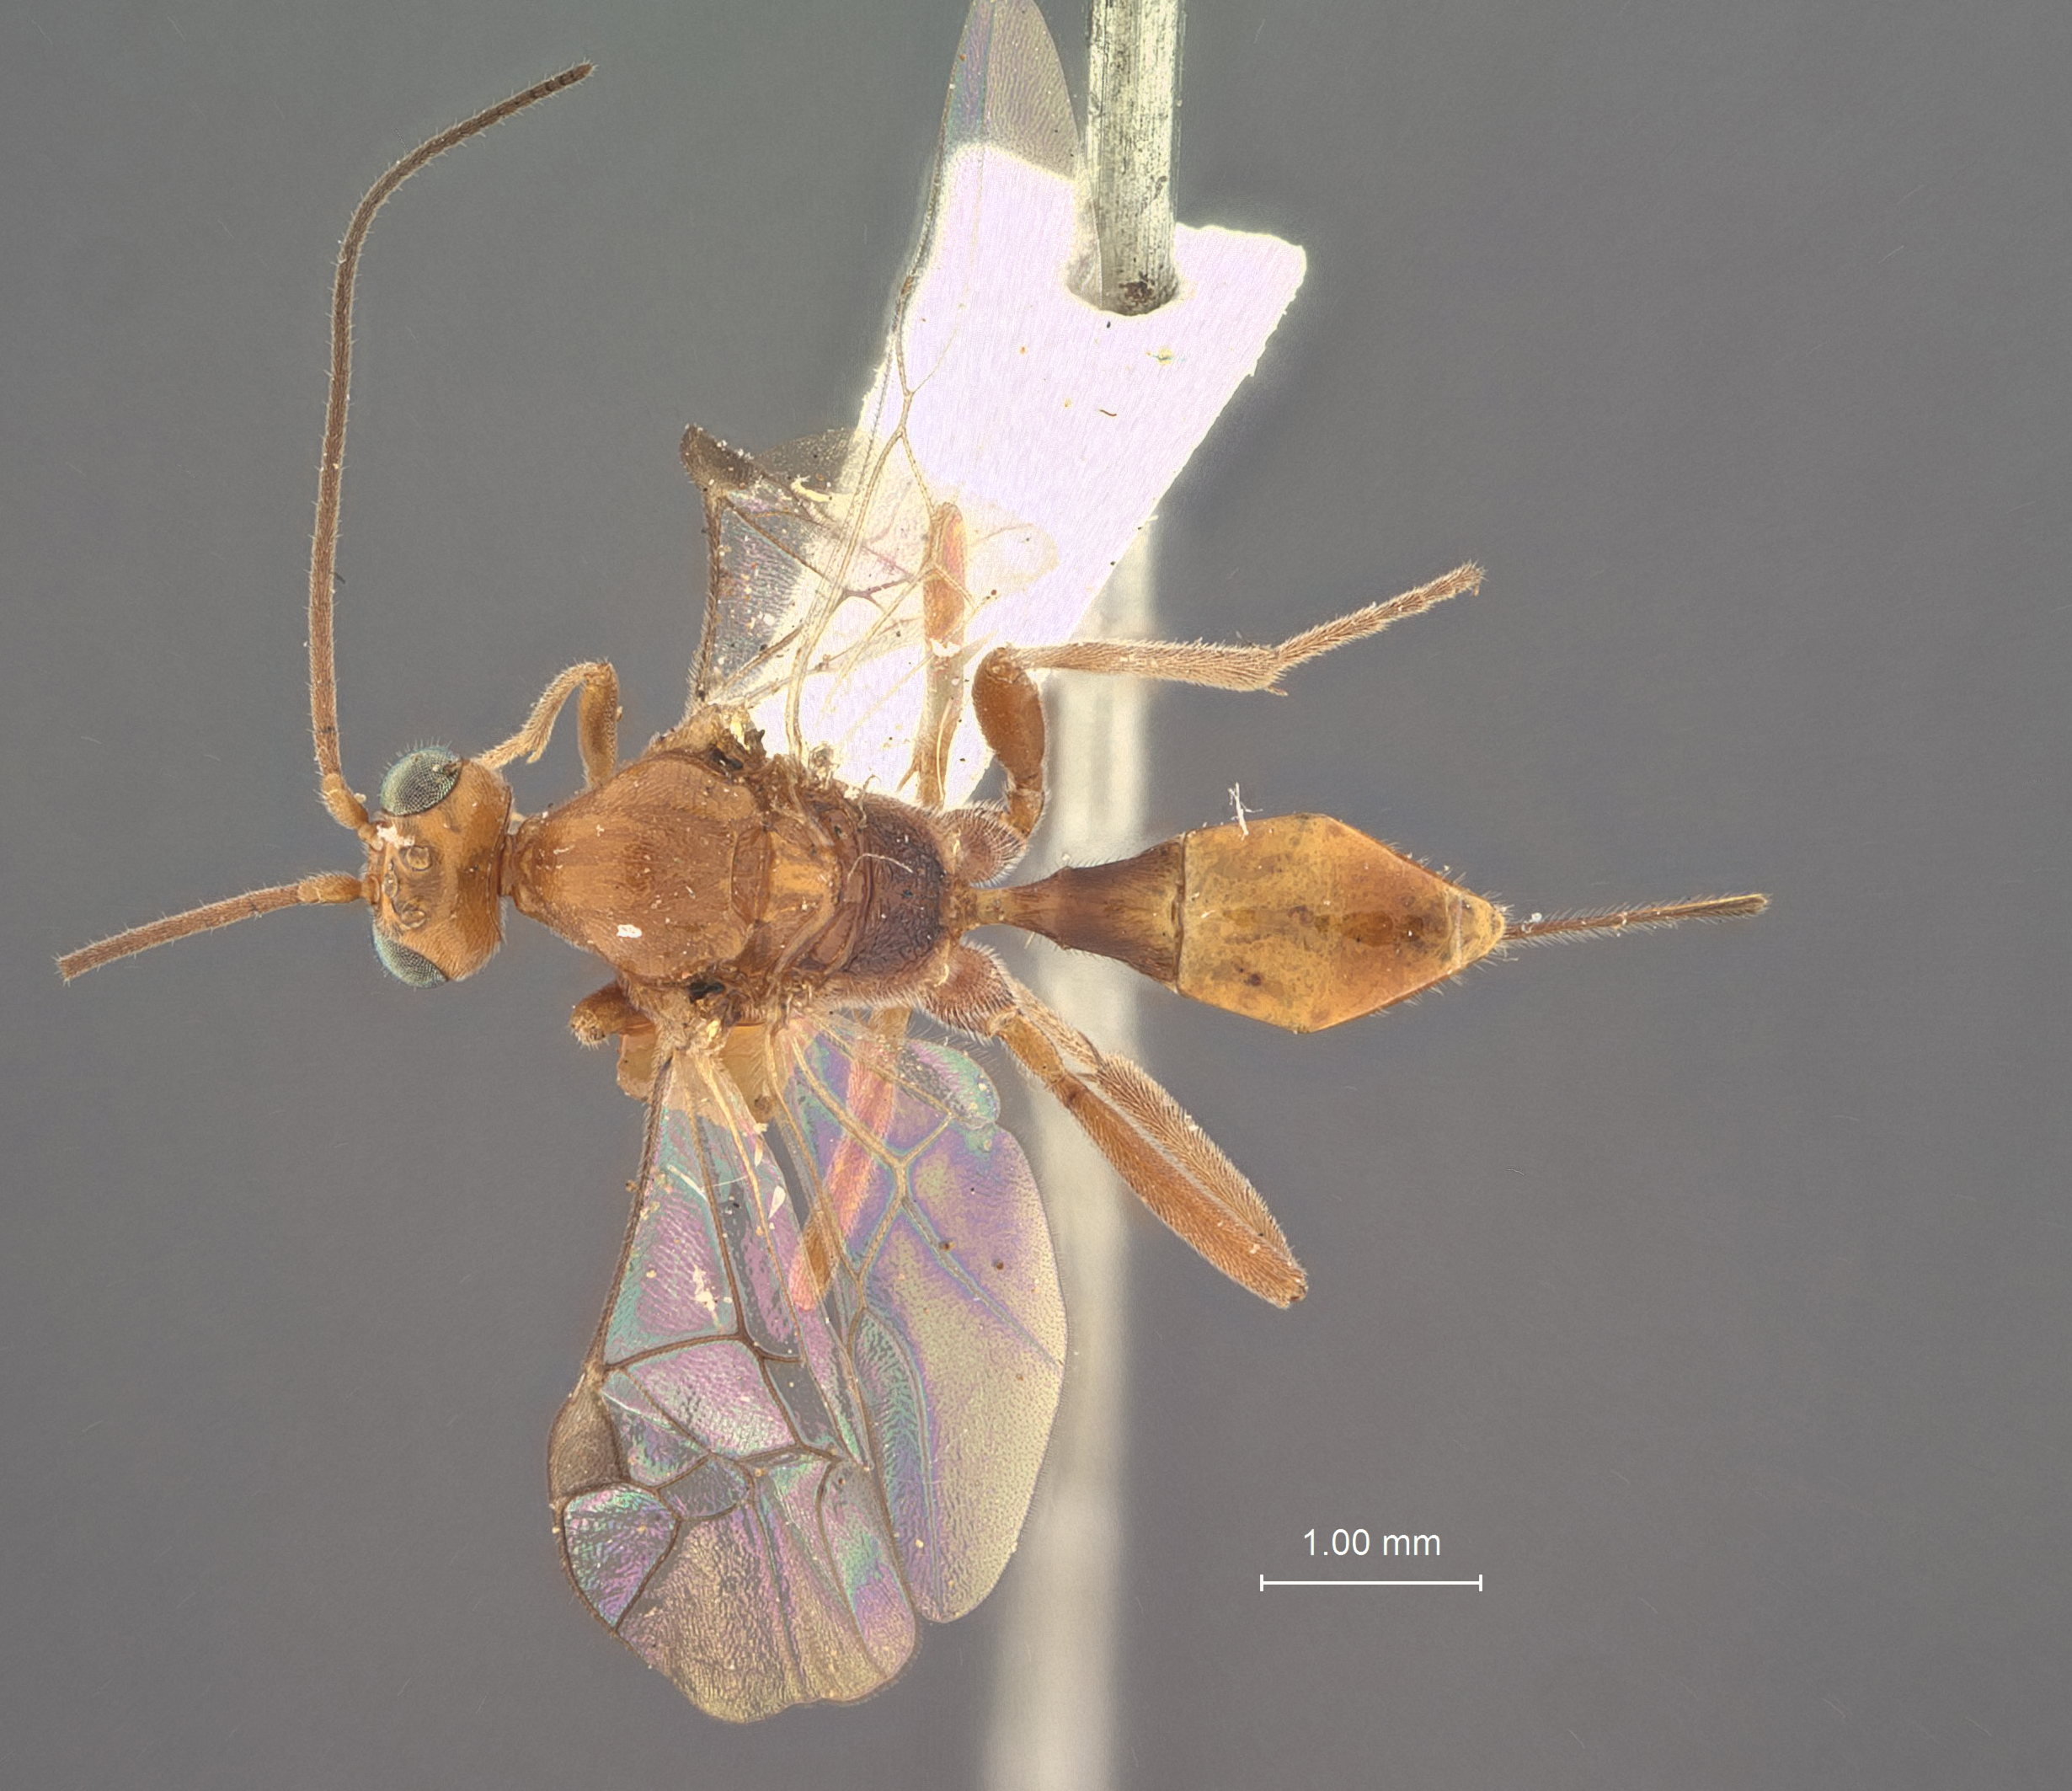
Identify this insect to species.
Meteorus euschausiae
